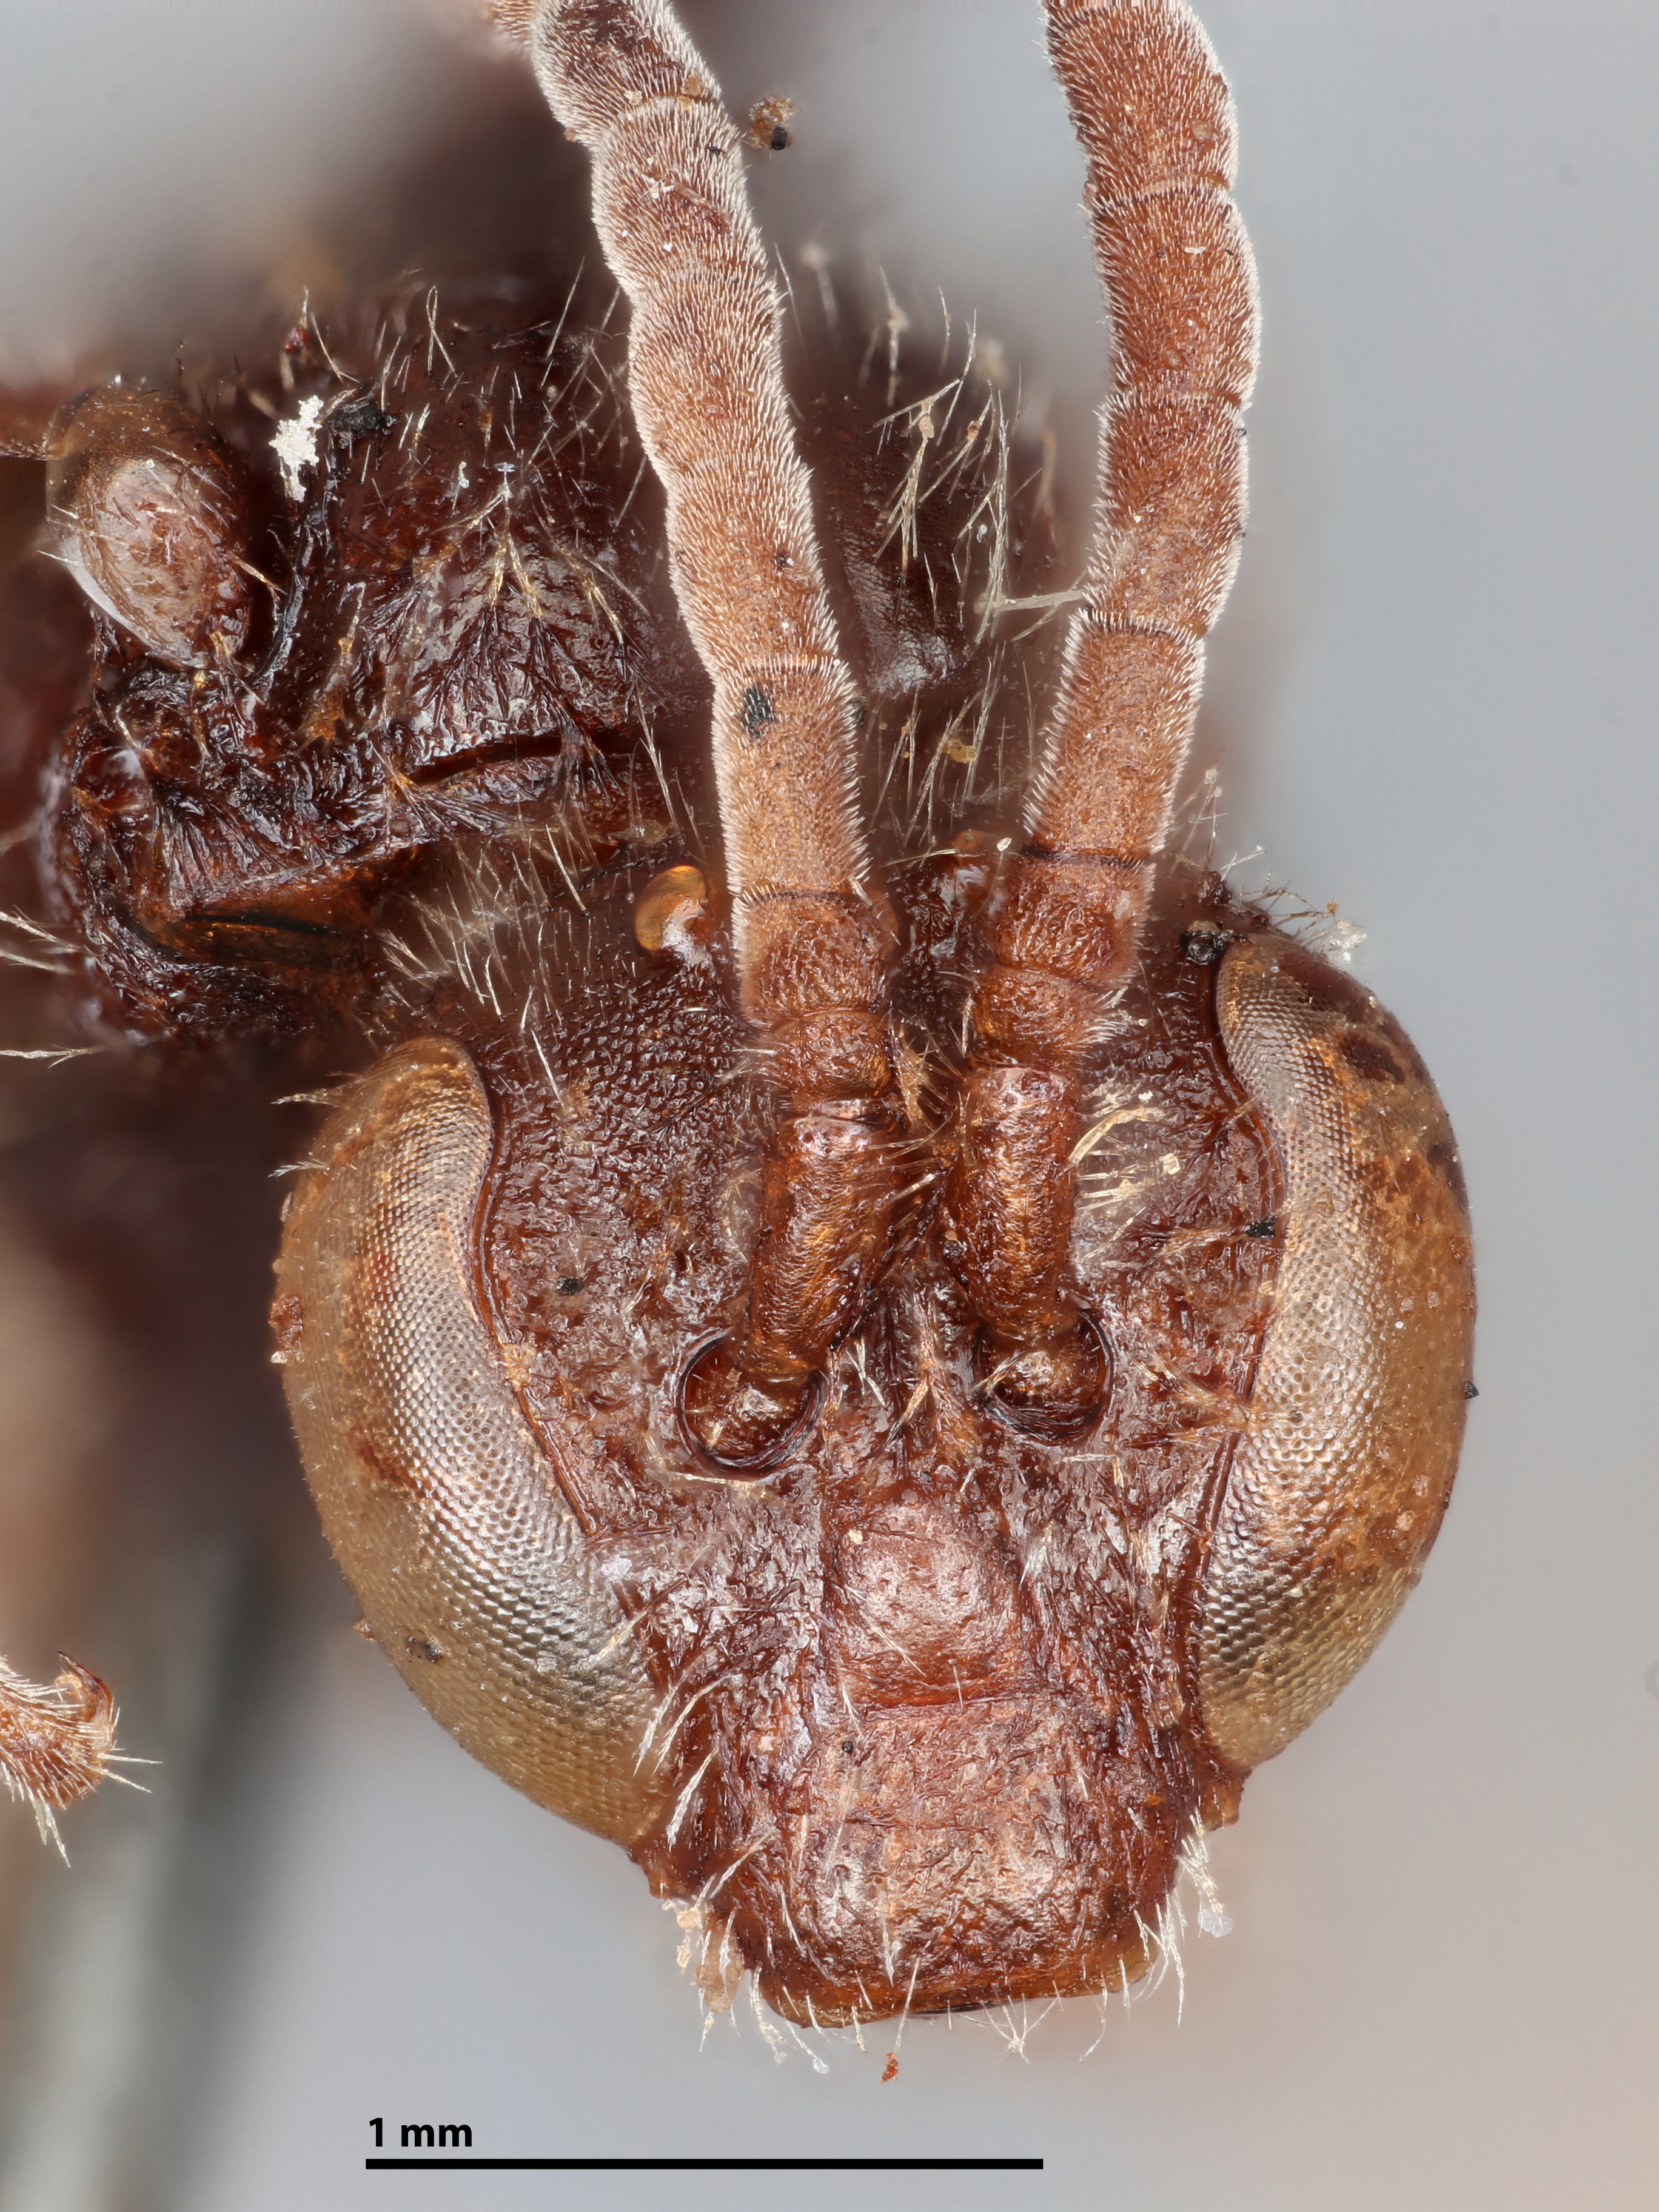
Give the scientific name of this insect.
Evylaeus pineolensis
